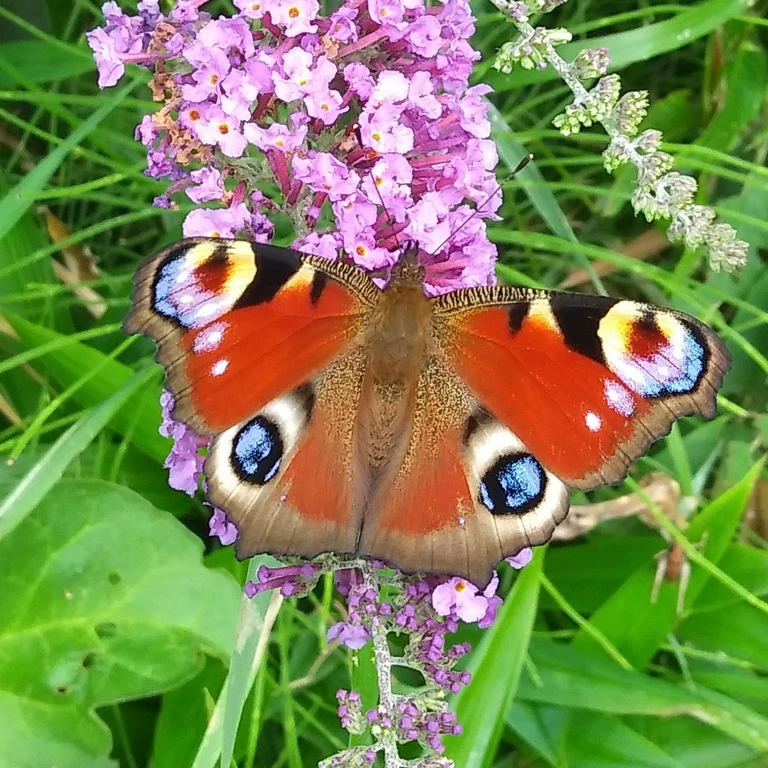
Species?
Aglais io
